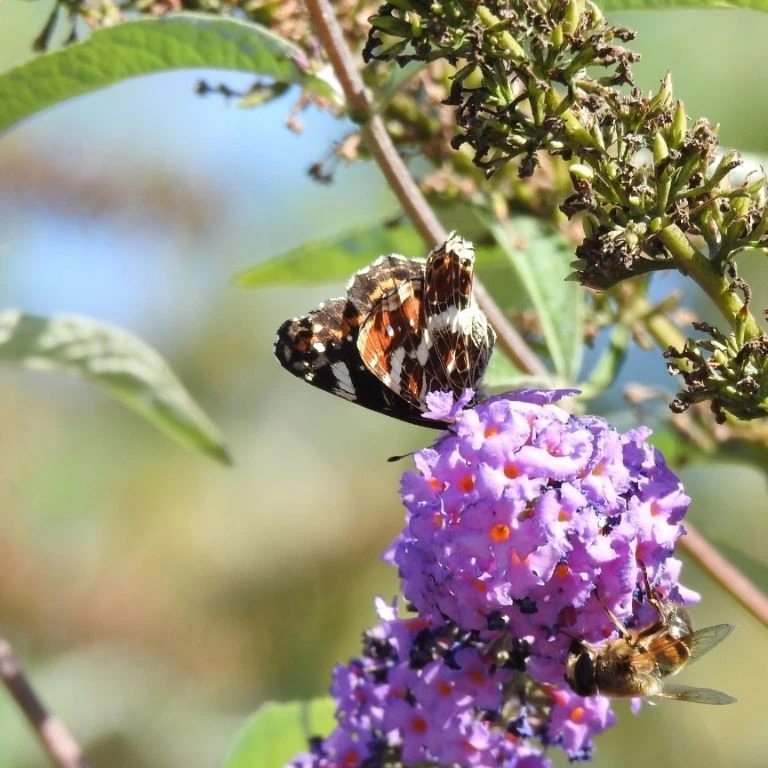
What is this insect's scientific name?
Araschnia levana
